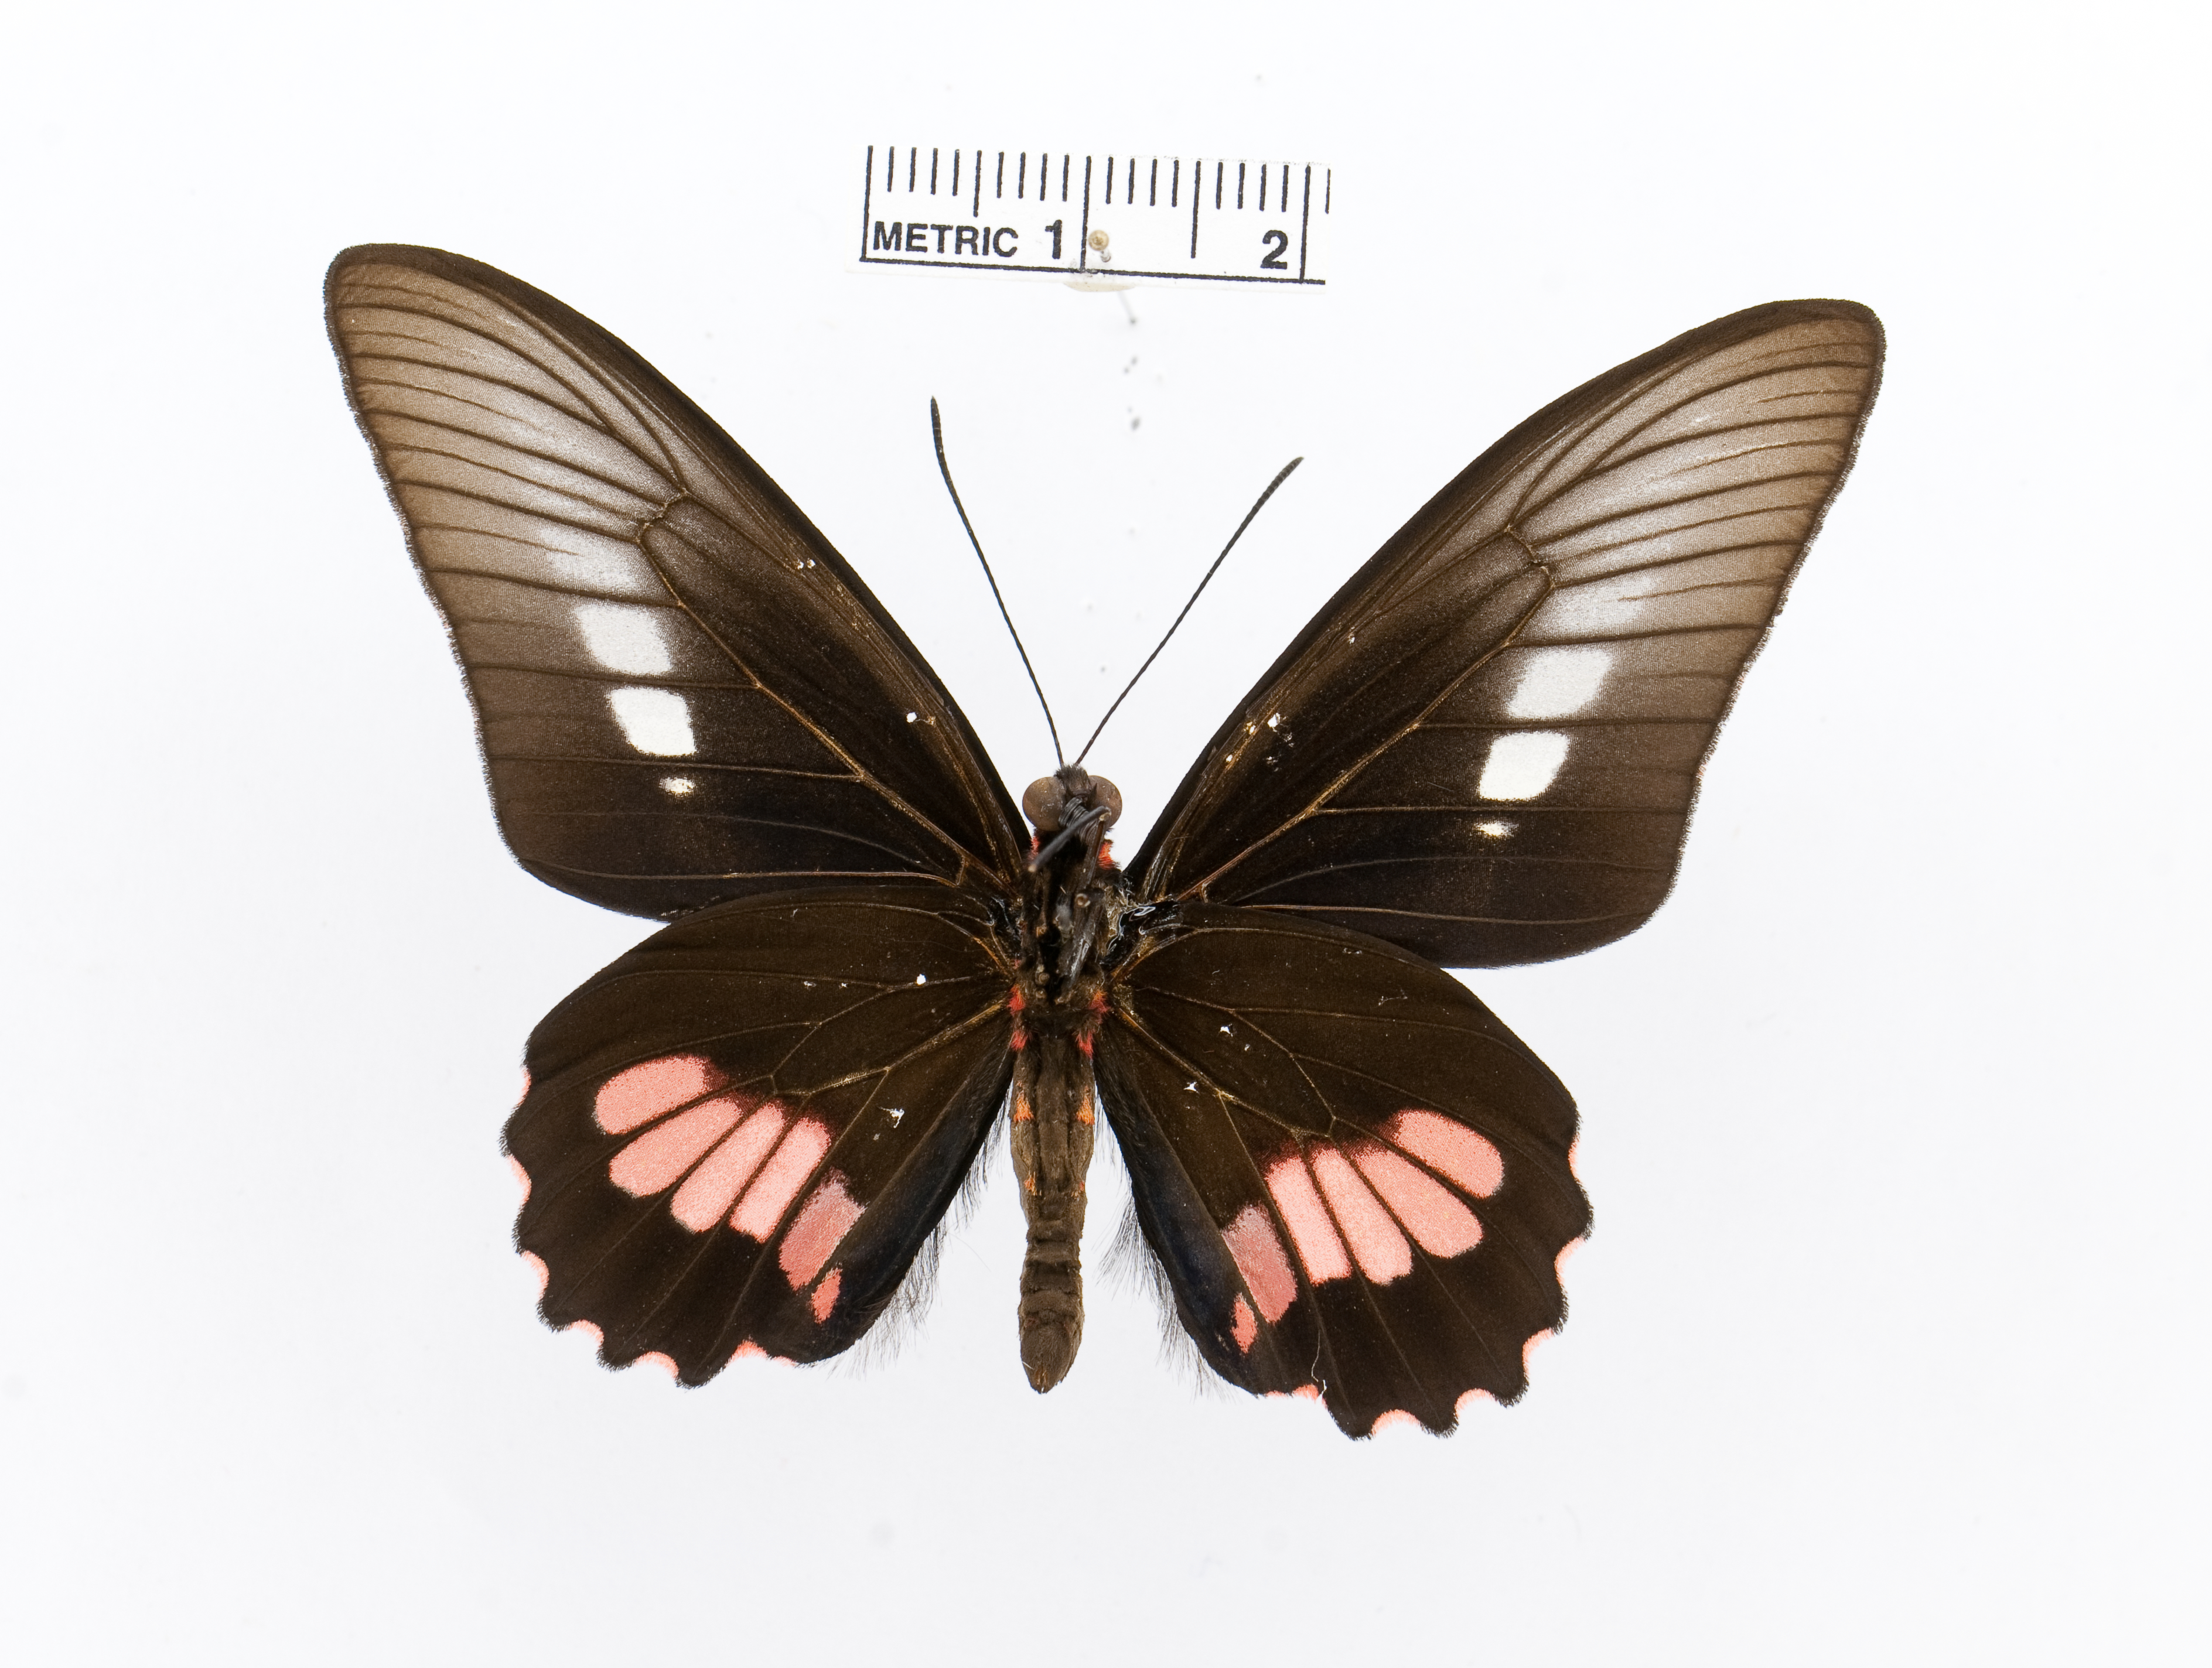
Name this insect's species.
Parides zacynthus
